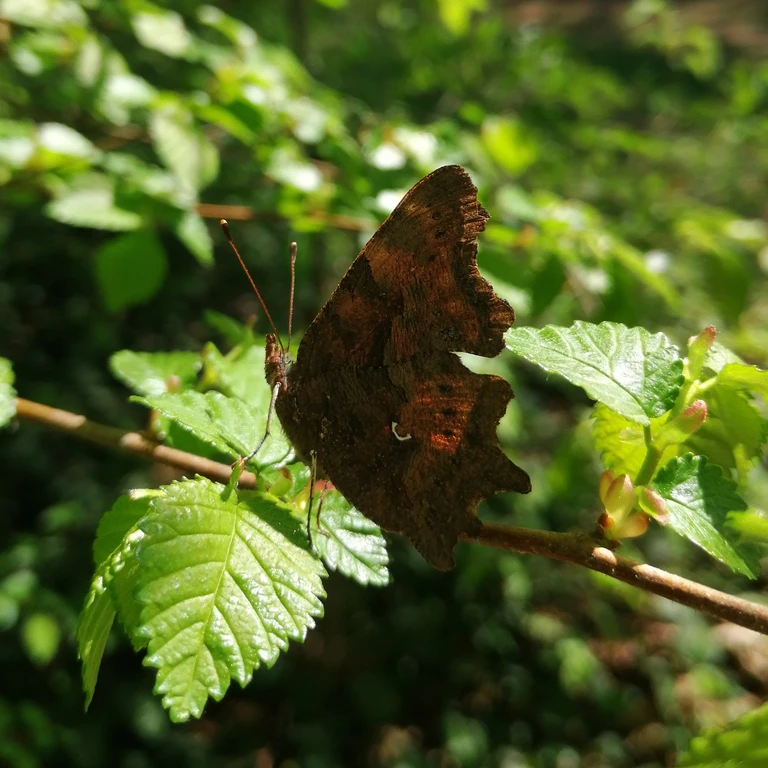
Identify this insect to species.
Polygonia c-album
